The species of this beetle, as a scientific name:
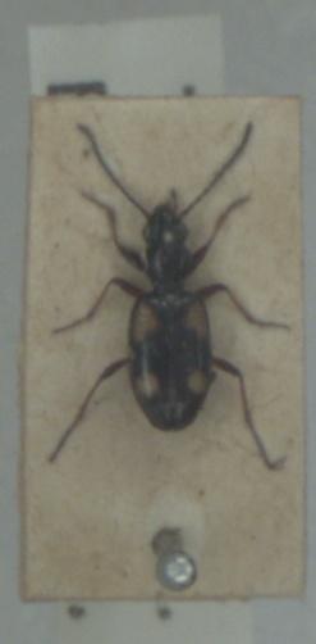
Bembidion illigeri
